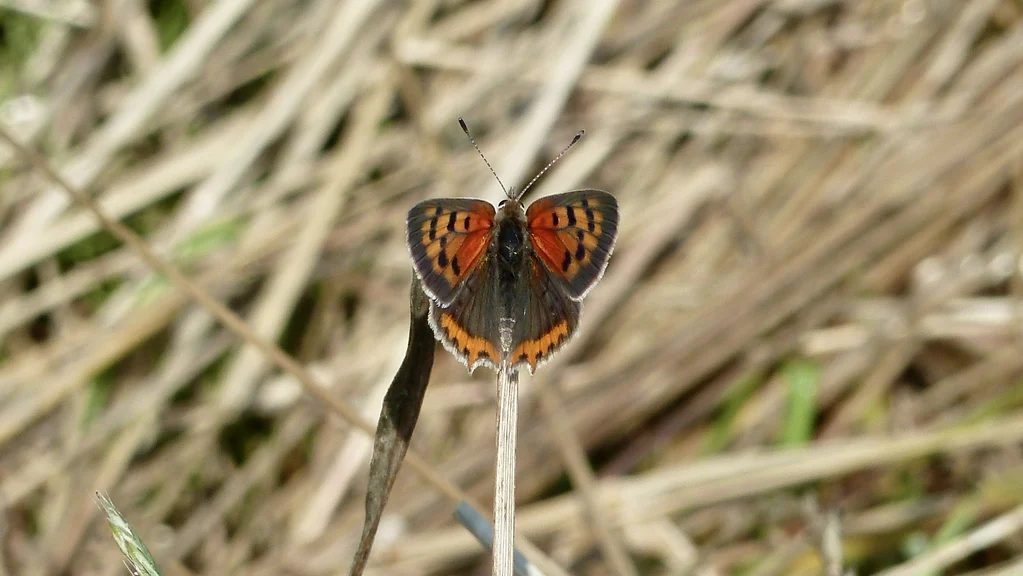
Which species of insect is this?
Lycaena phlaeas
